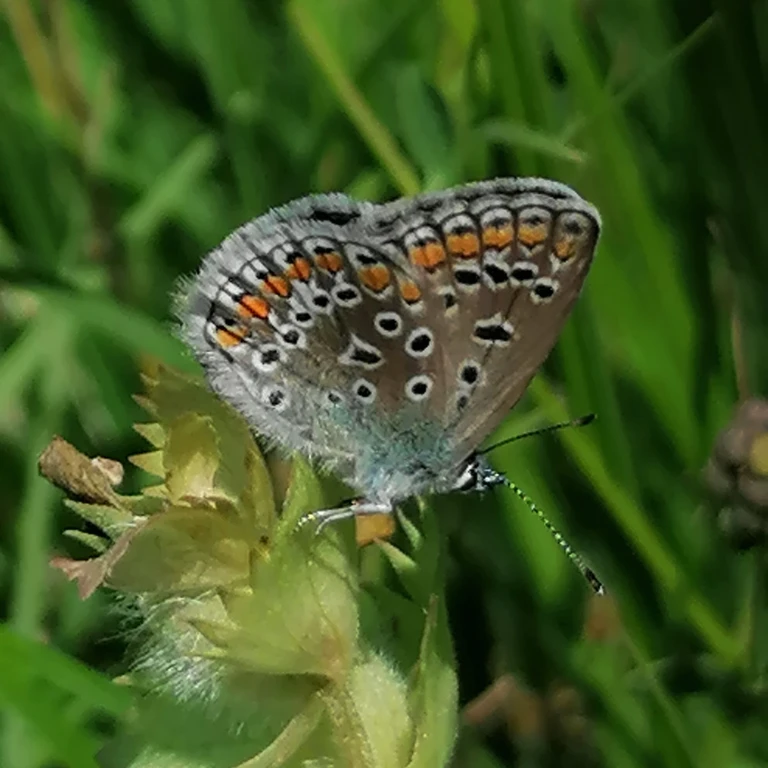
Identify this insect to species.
Polyommatus icarus
